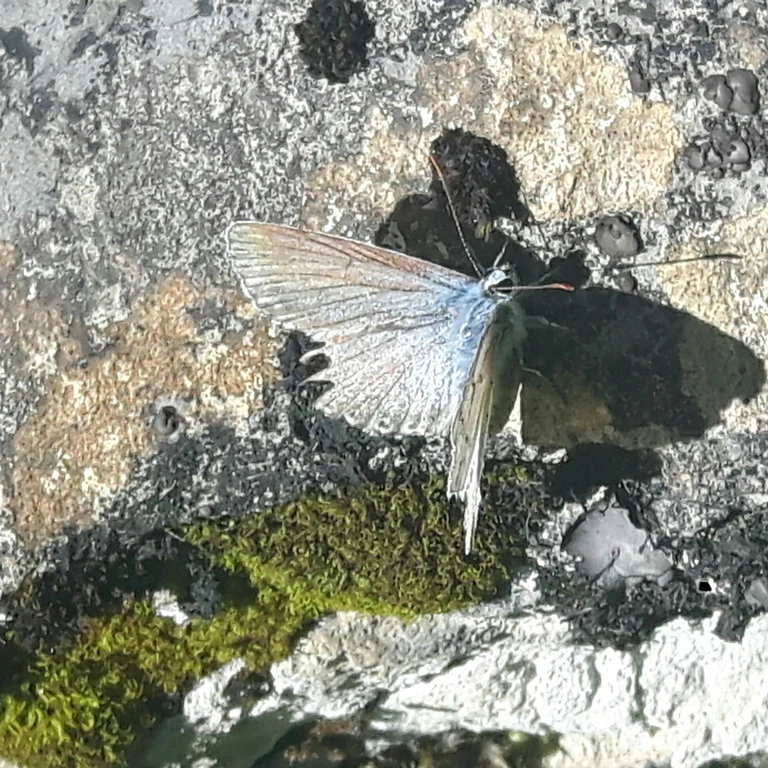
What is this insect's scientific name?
Lysandra coridon
